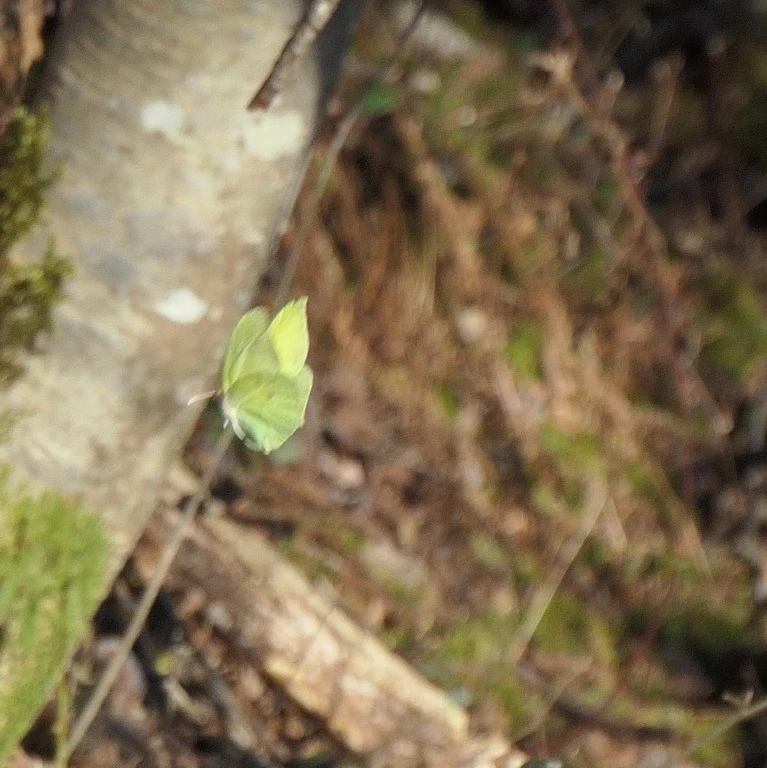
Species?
Gonepteryx rhamni
